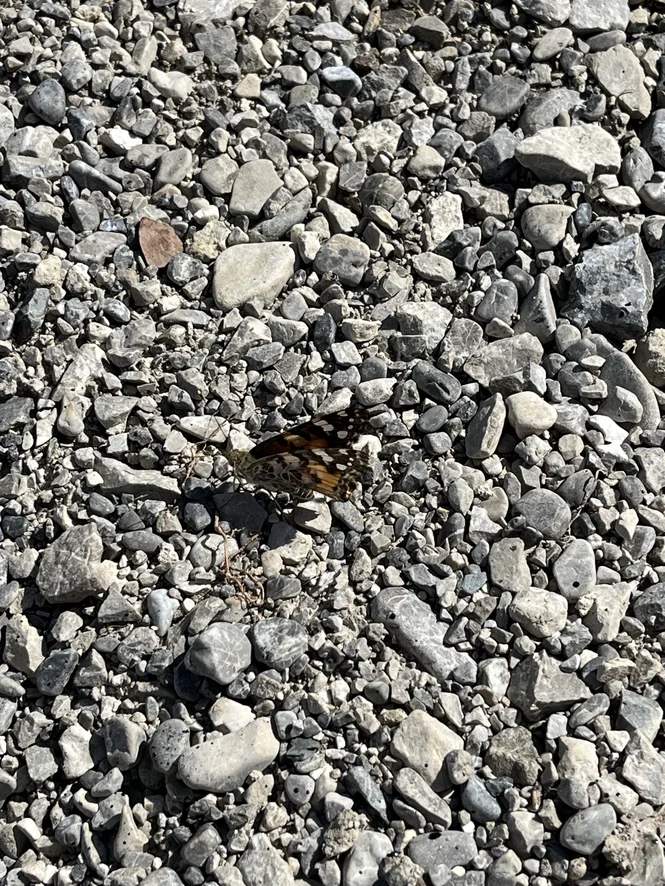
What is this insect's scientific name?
Vanessa cardui
